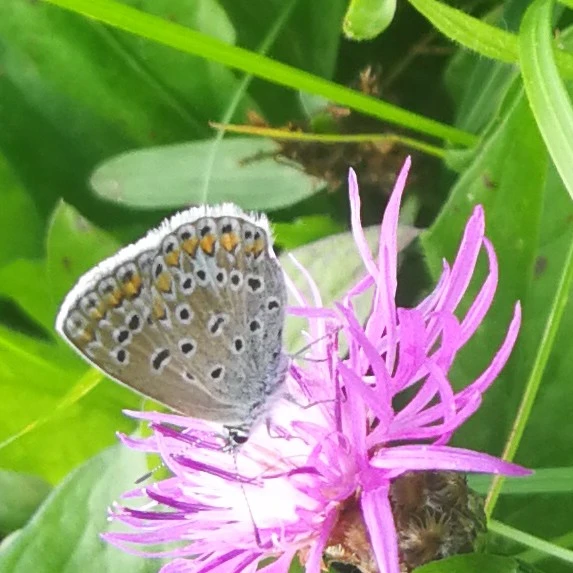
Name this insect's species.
Polyommatus icarus
